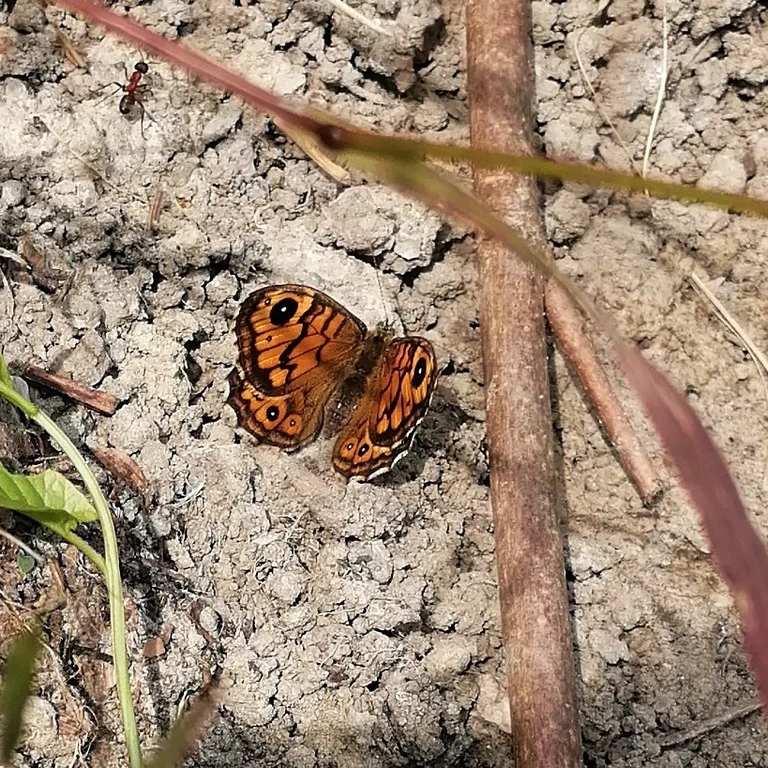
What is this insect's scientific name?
Lasiommata megera (also Pararge megera)
